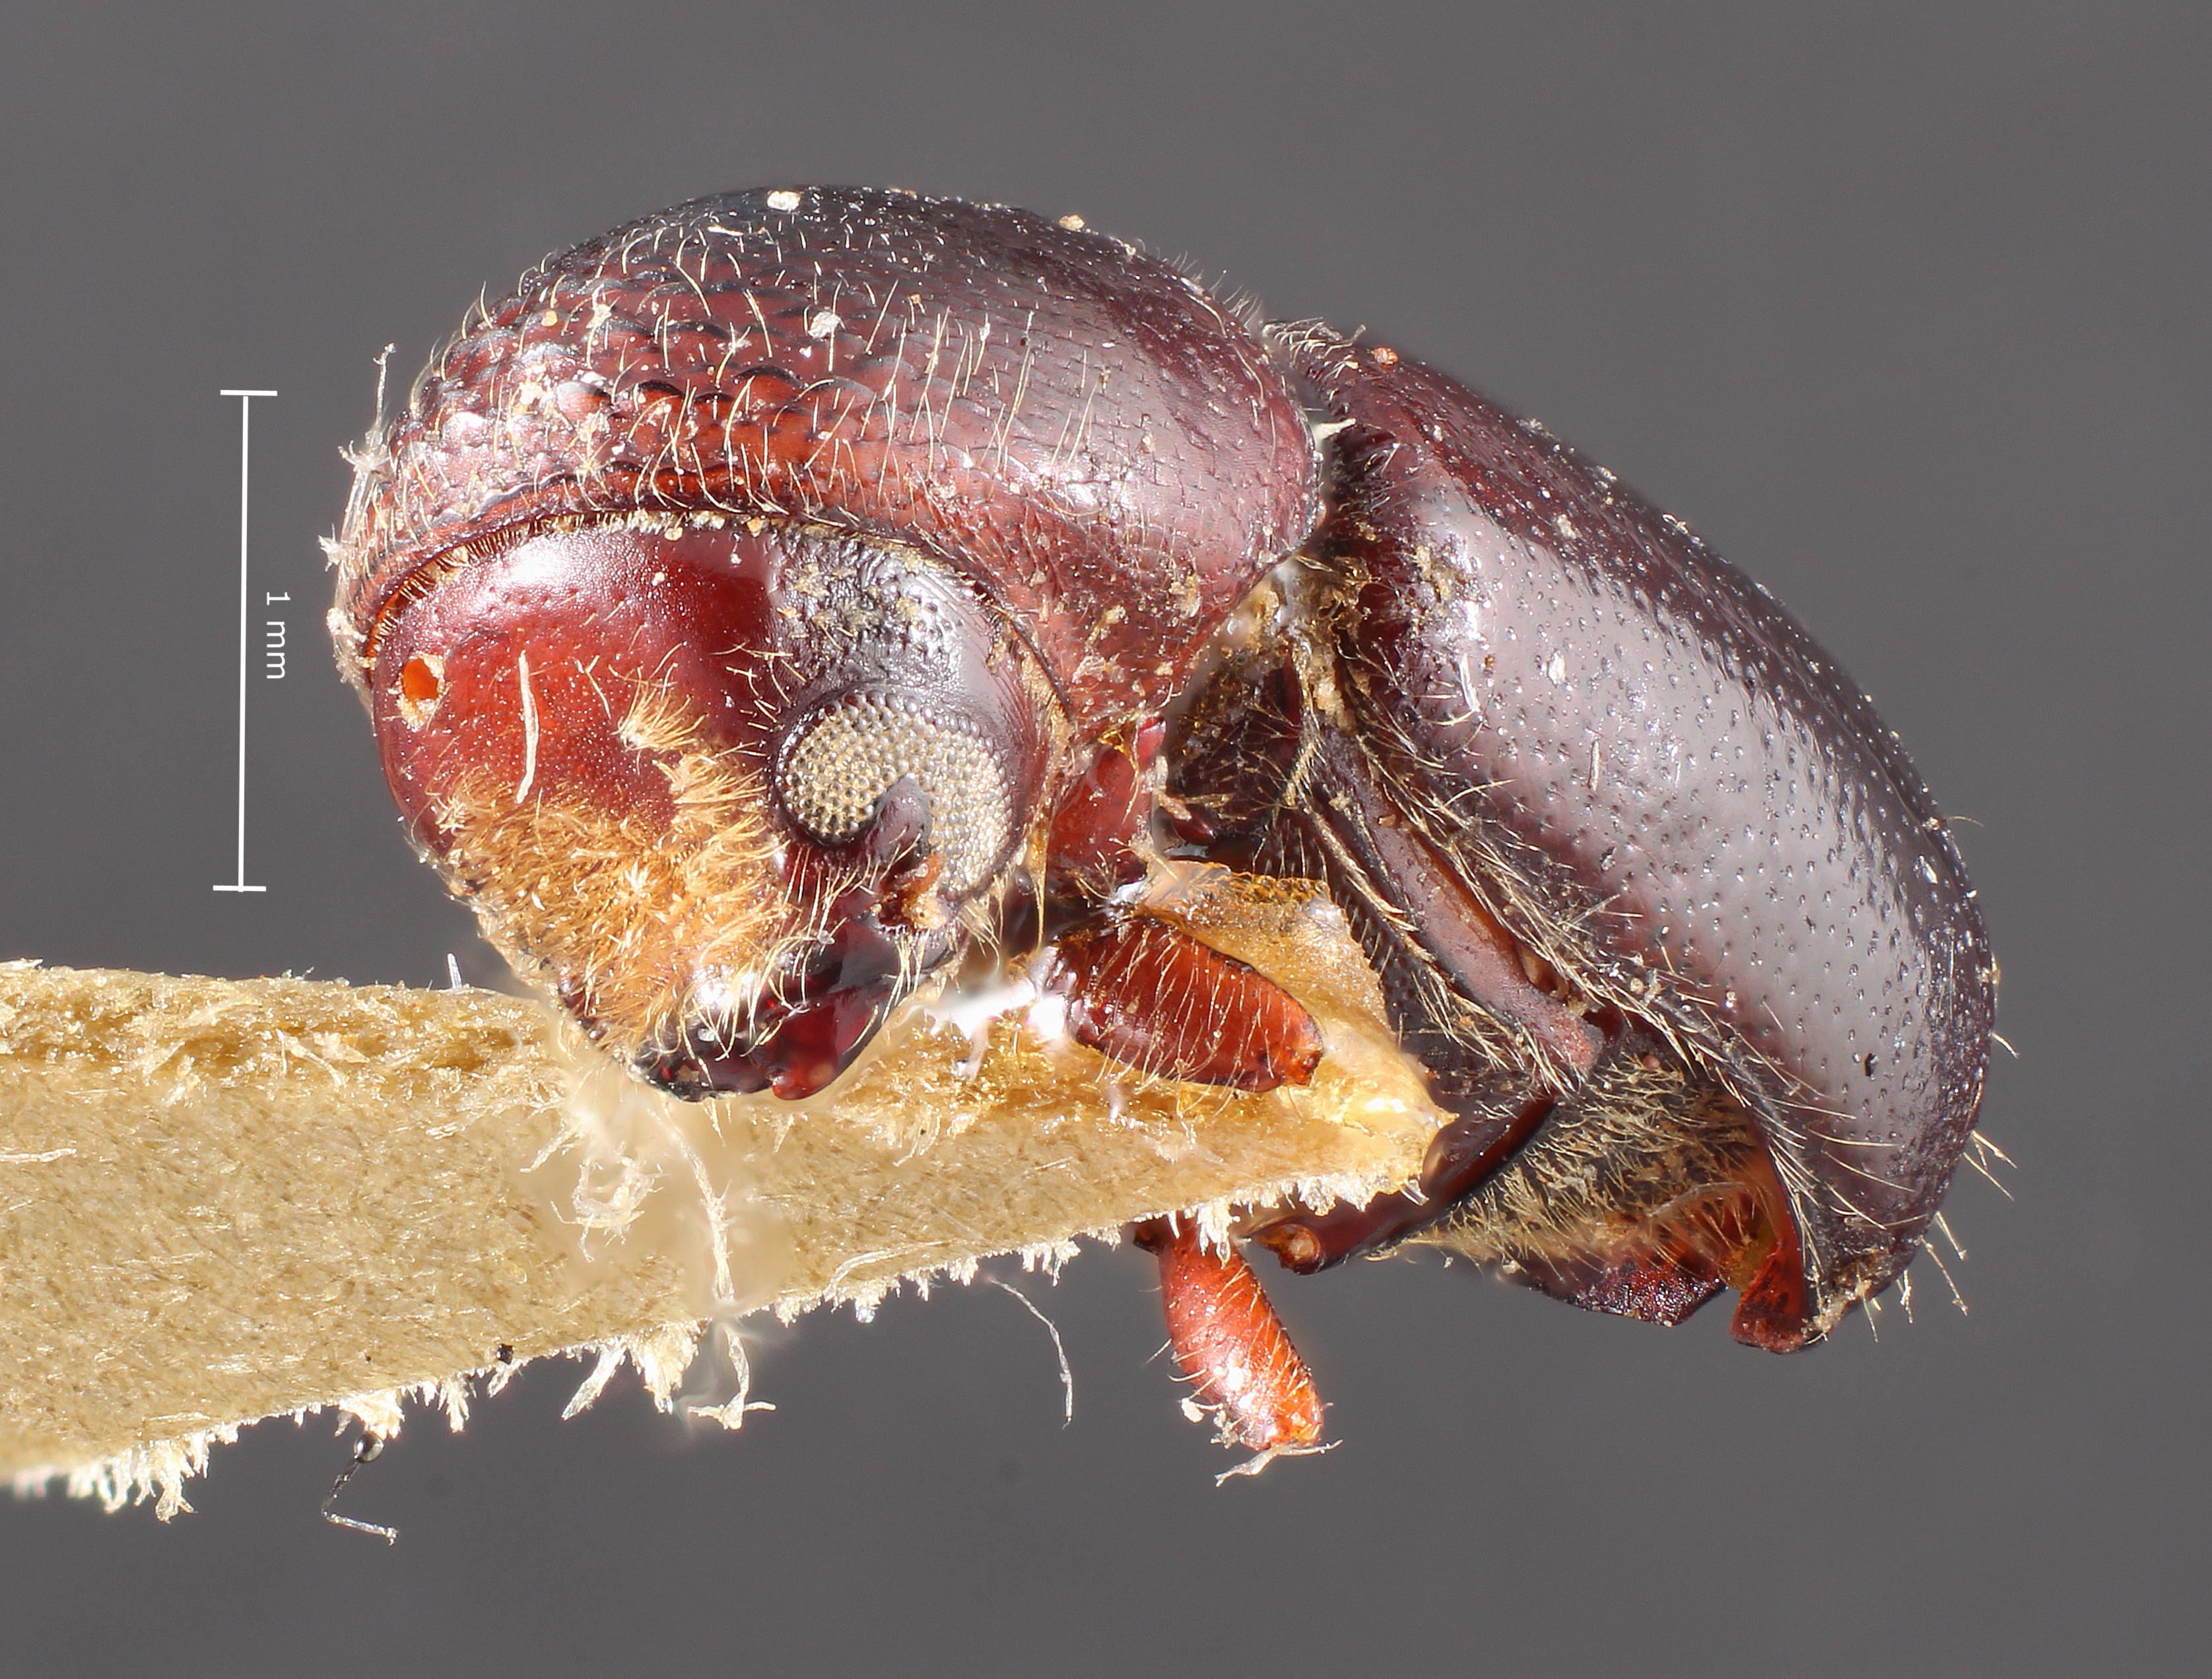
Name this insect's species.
Corthylus columbianus
